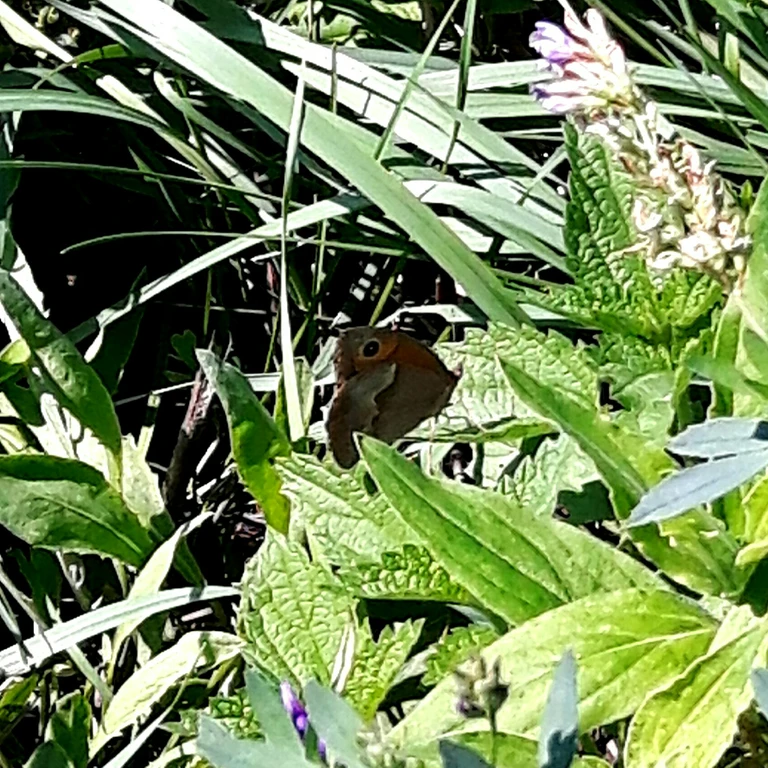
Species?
Maniola jurtina
